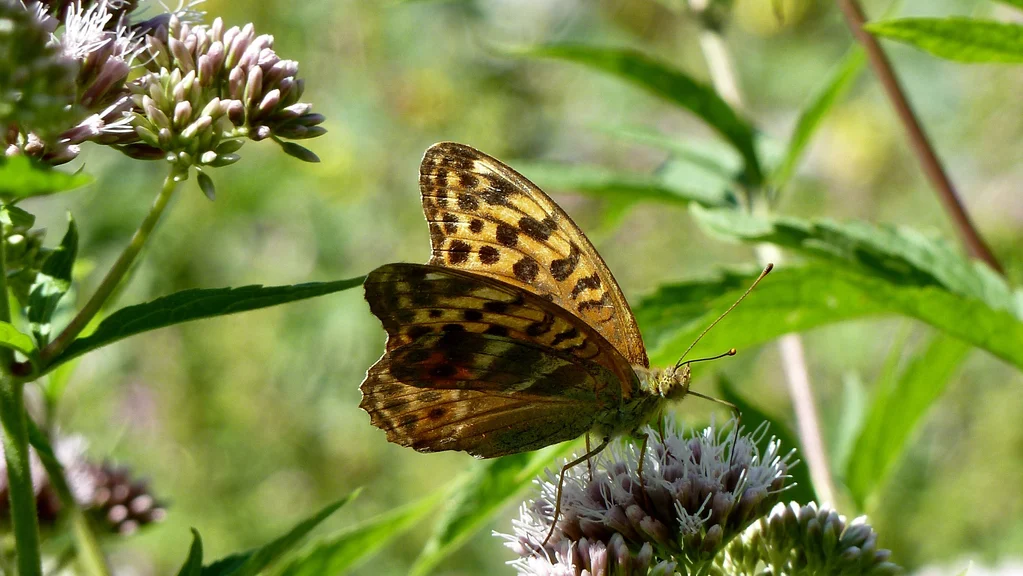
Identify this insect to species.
Argynnis paphia
